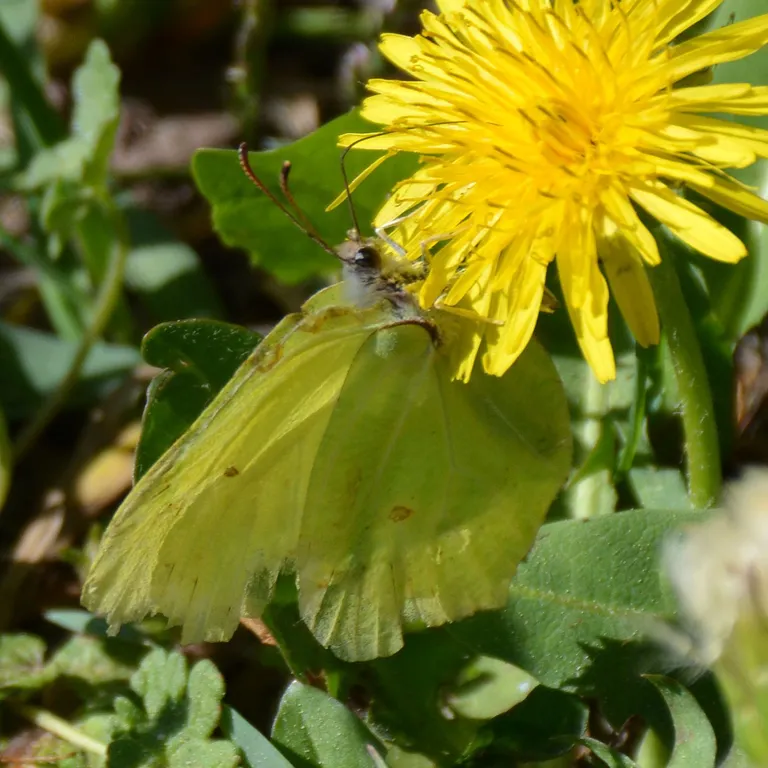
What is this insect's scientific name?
Gonepteryx rhamni
